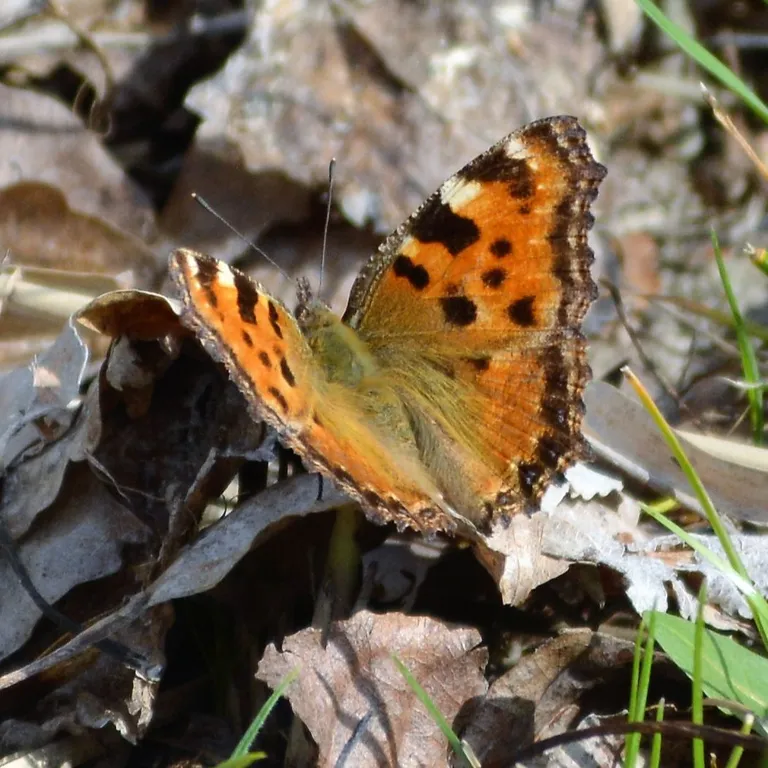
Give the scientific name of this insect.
Nymphalis polychloros
